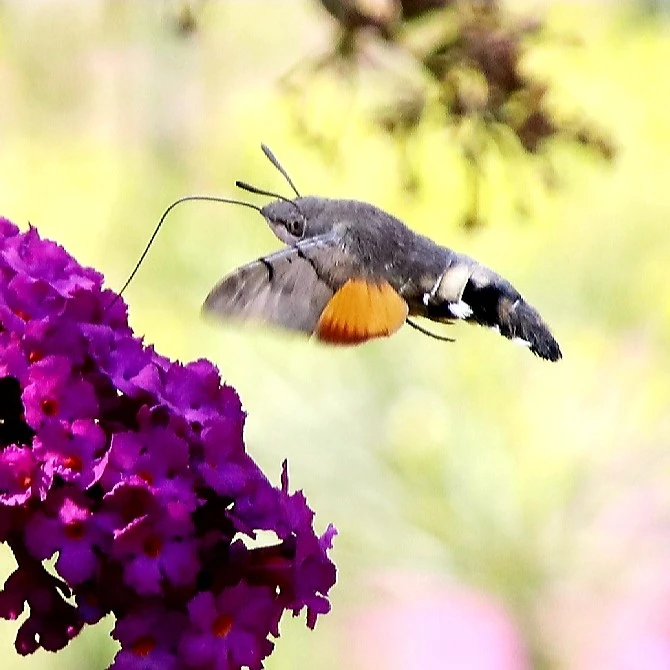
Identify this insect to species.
Macroglossum stellatarum
